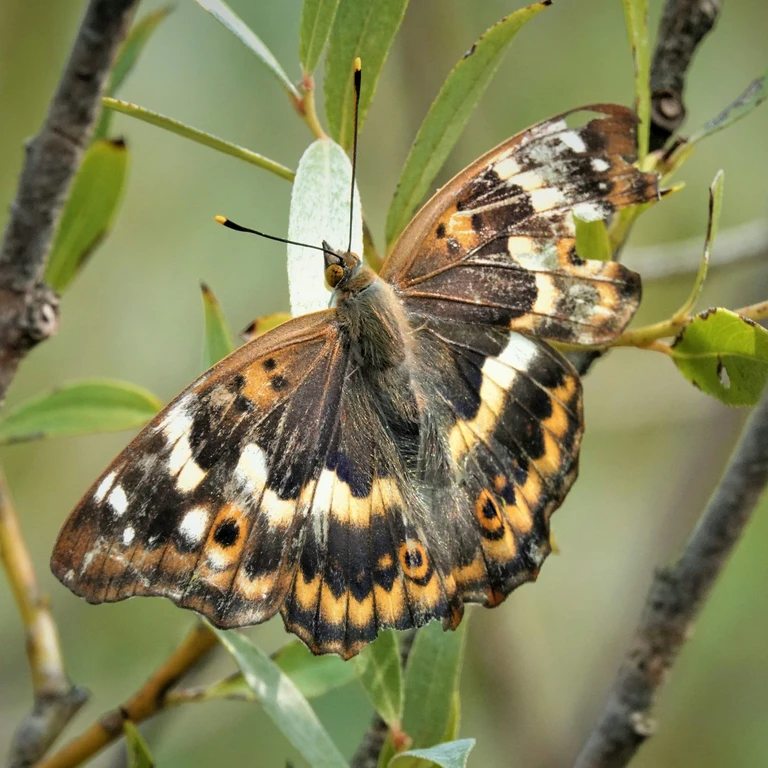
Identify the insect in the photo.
Apatura ilia
